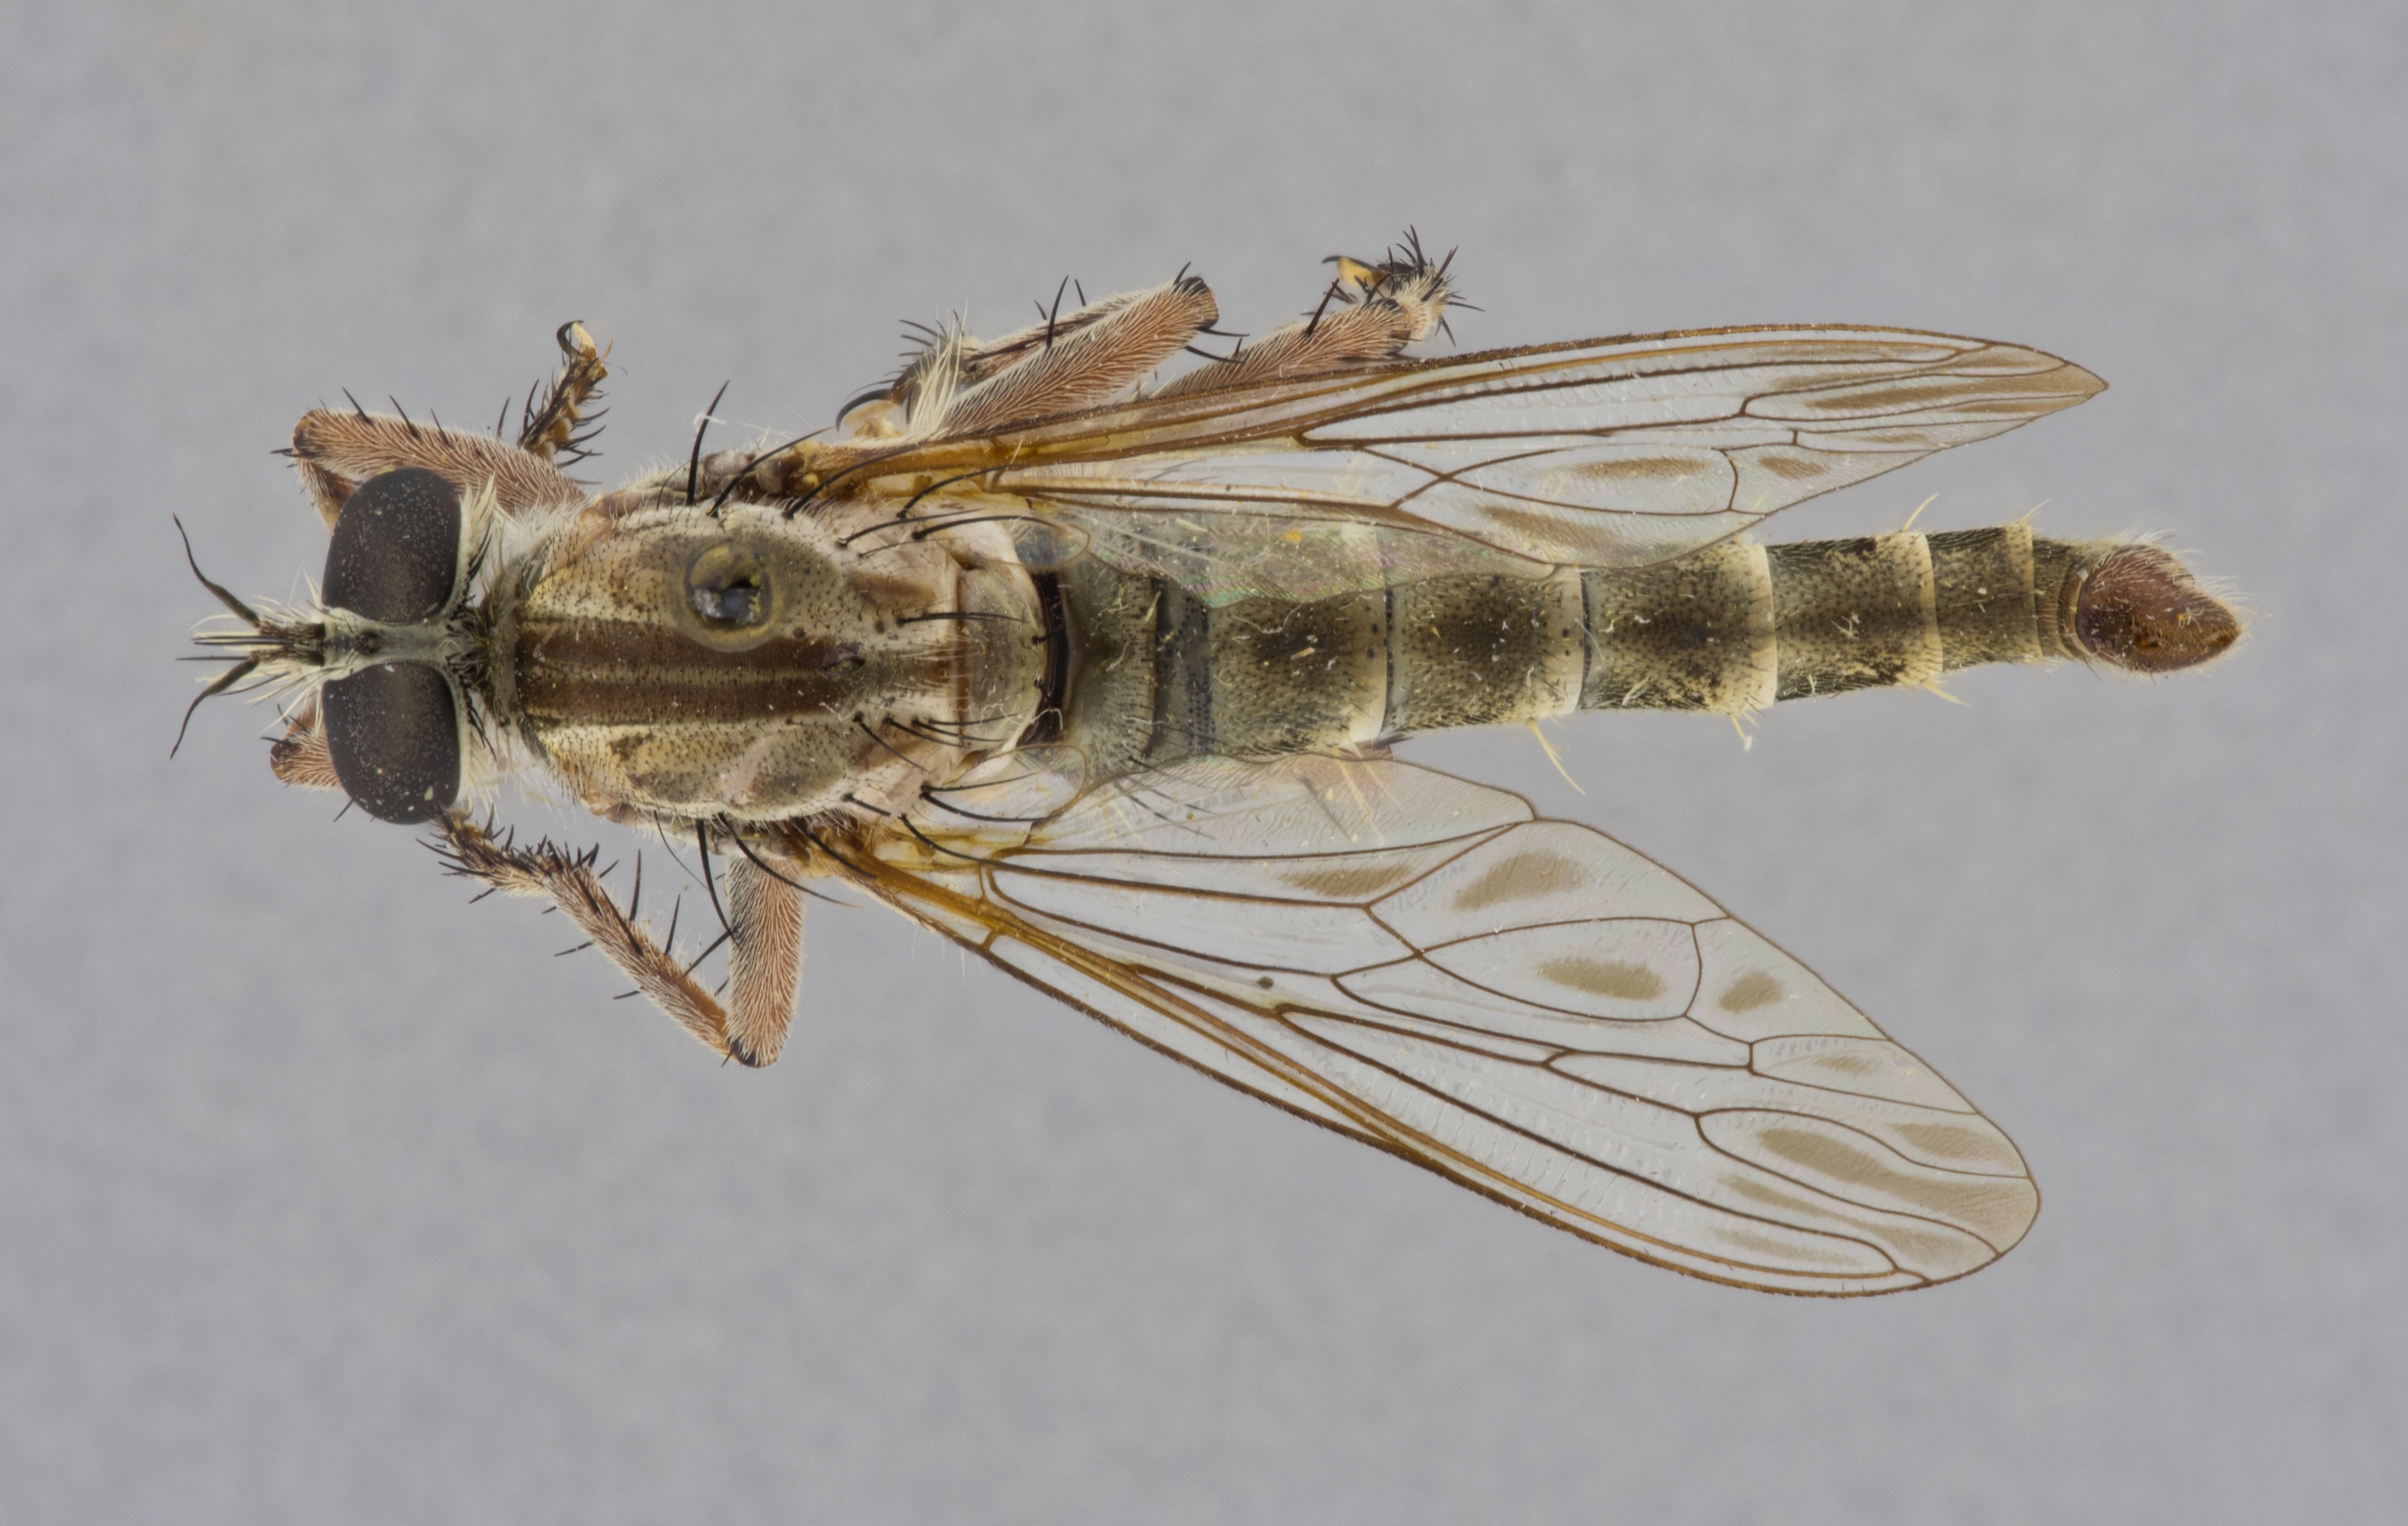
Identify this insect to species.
Machimus tenebrosus
